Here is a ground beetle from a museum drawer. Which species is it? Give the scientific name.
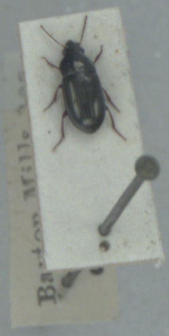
Amara tibialis
